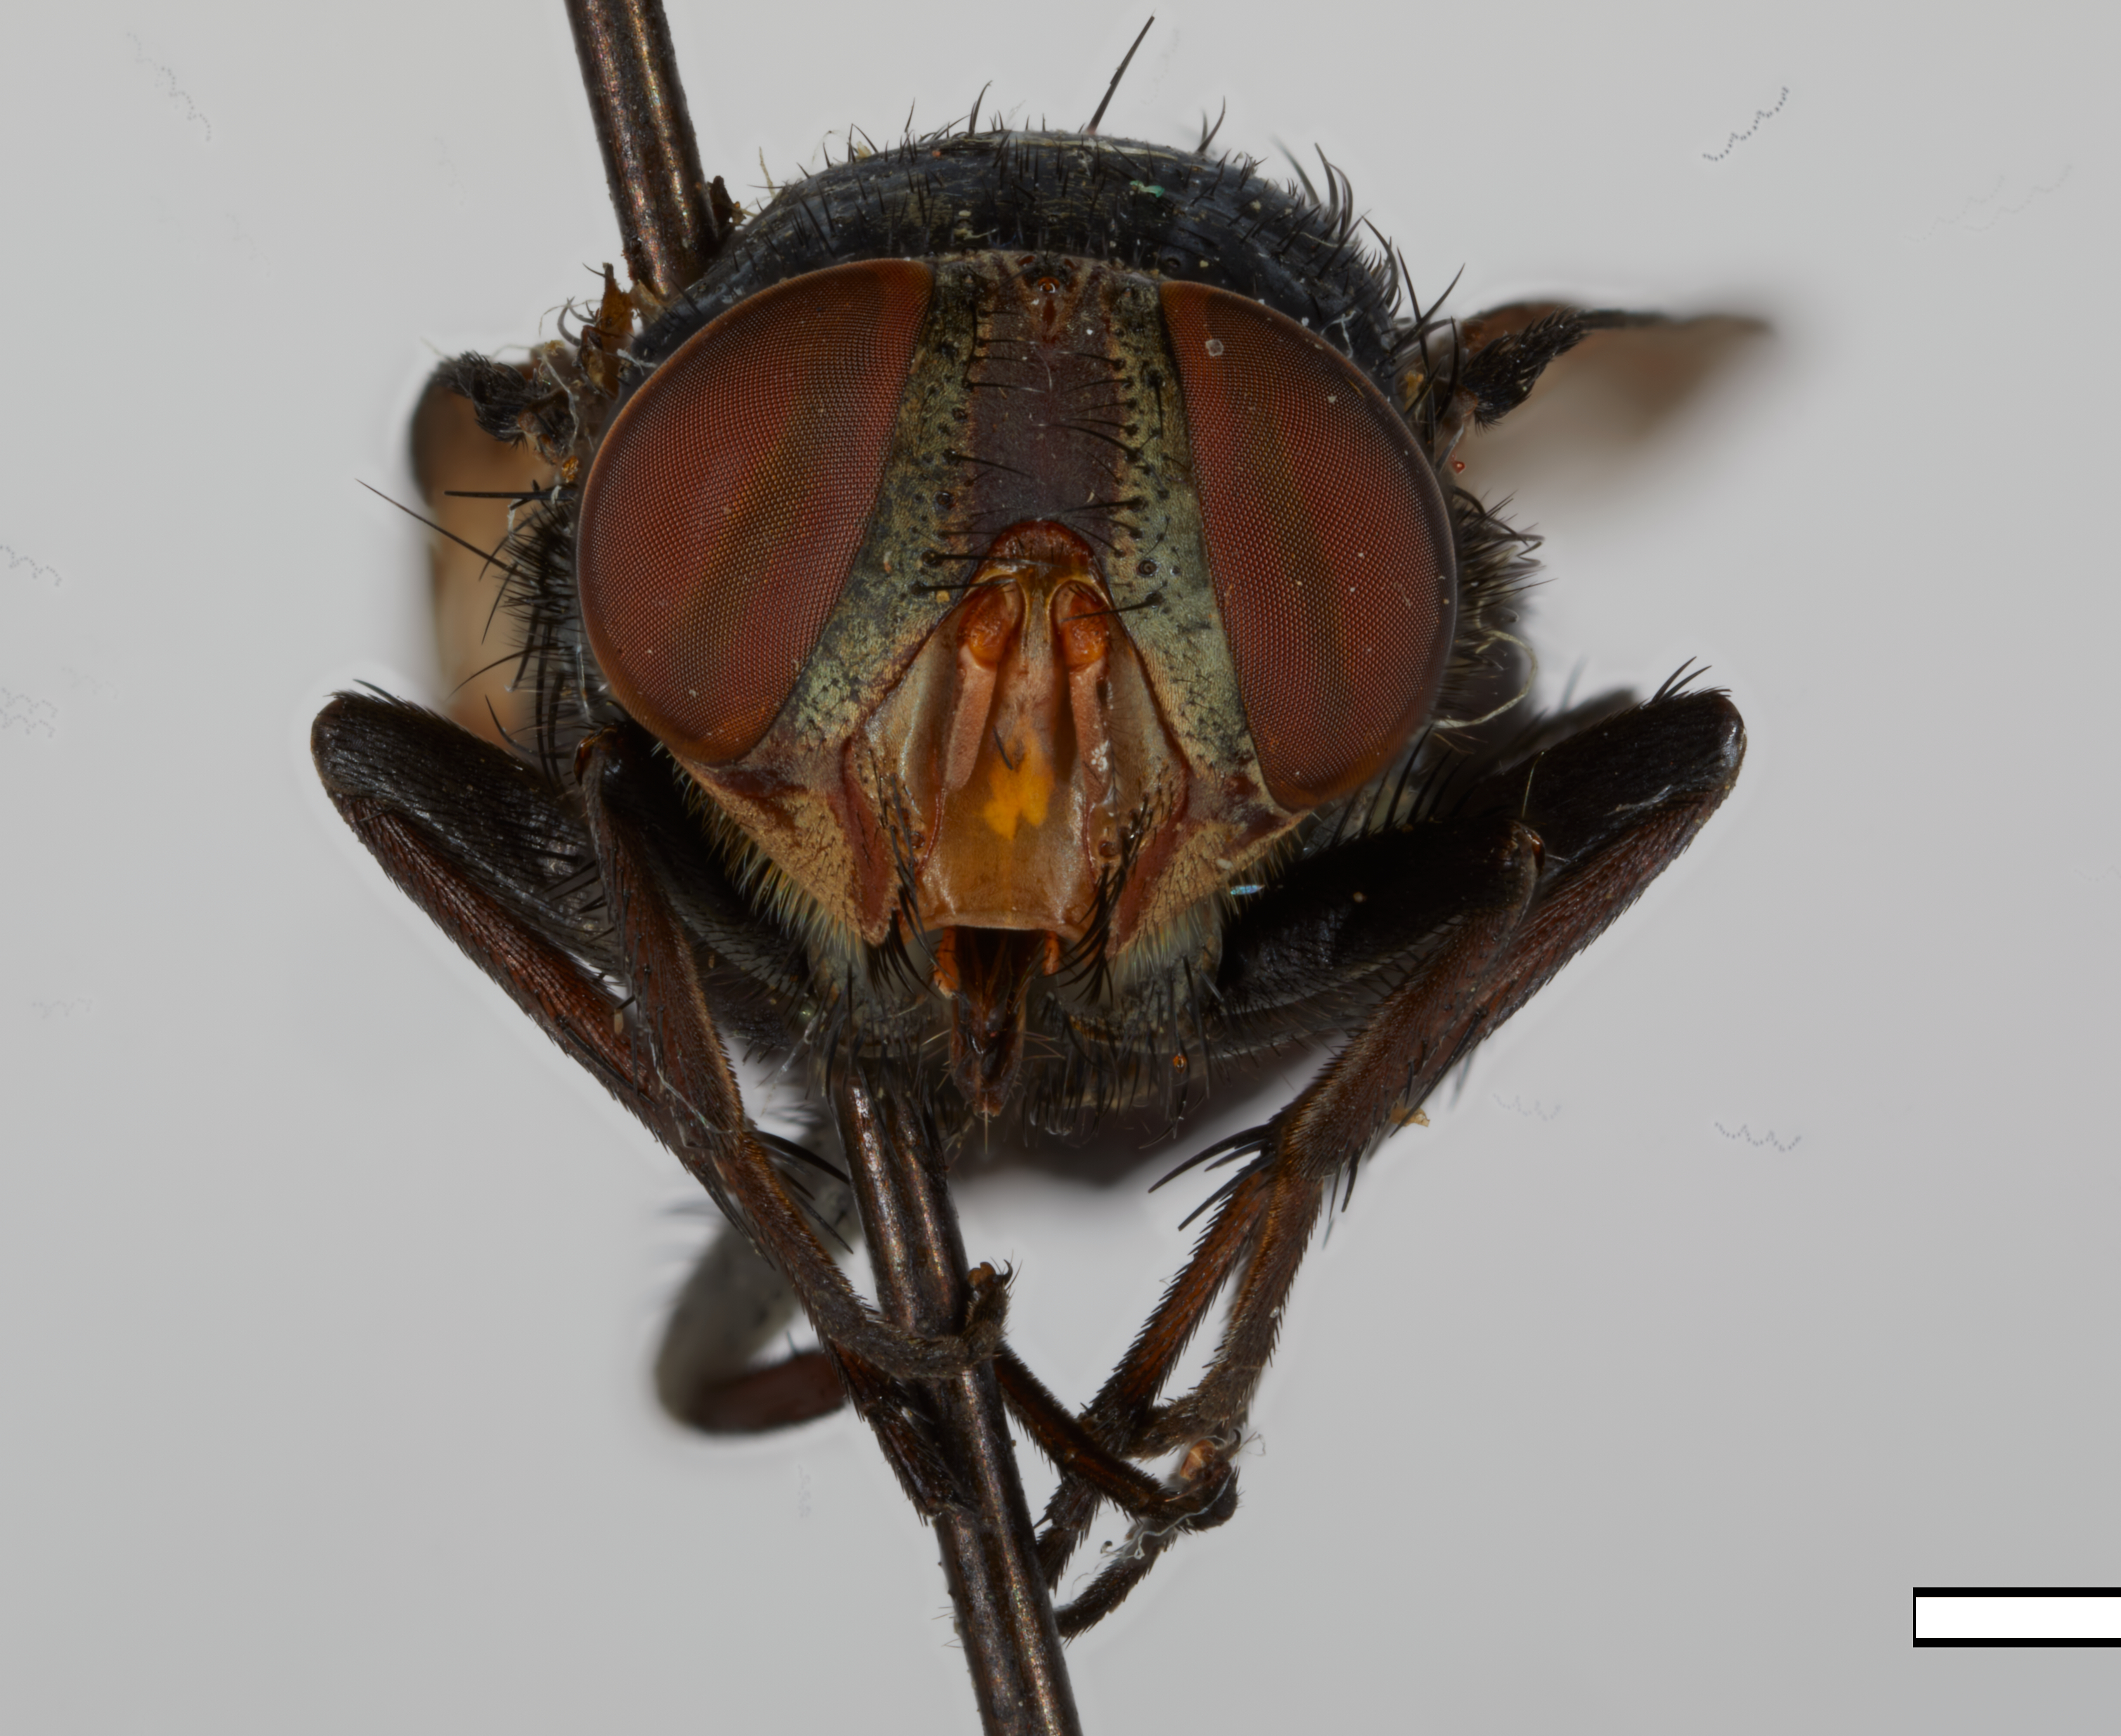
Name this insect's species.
Isomyia lugubris
